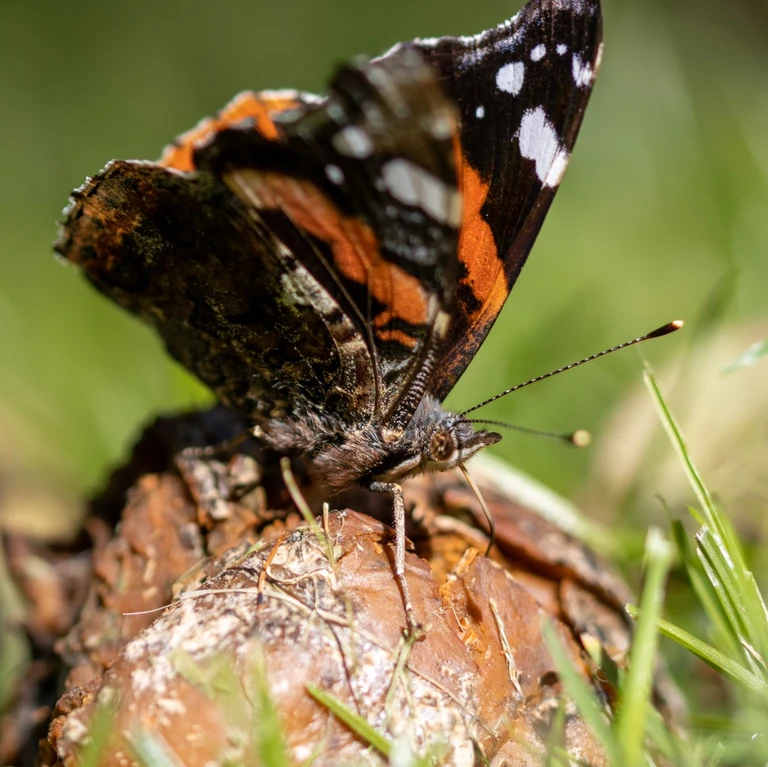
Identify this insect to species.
Vanessa atalanta
